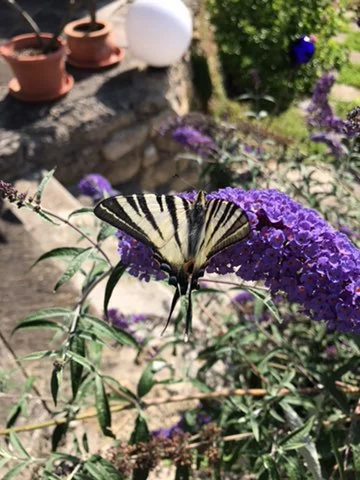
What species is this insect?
Iphiclides podalirius
